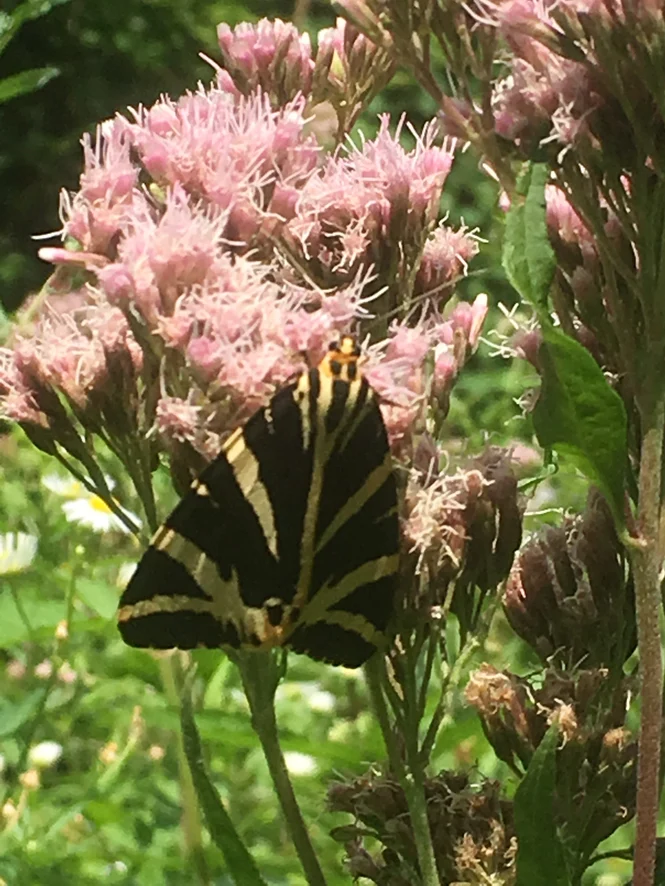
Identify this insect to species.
Euplagia quadripunctaria
